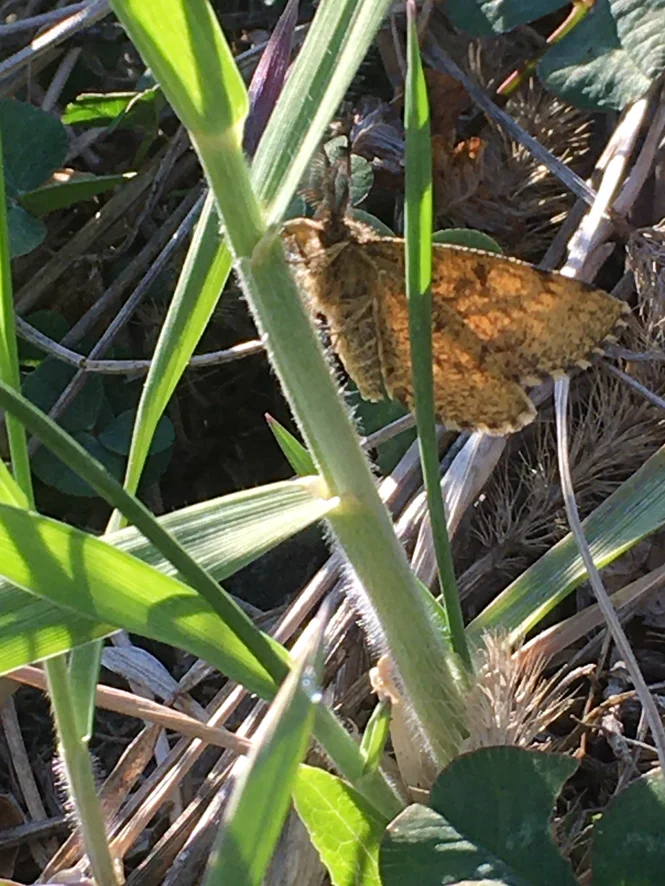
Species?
Ematurga atomaria
